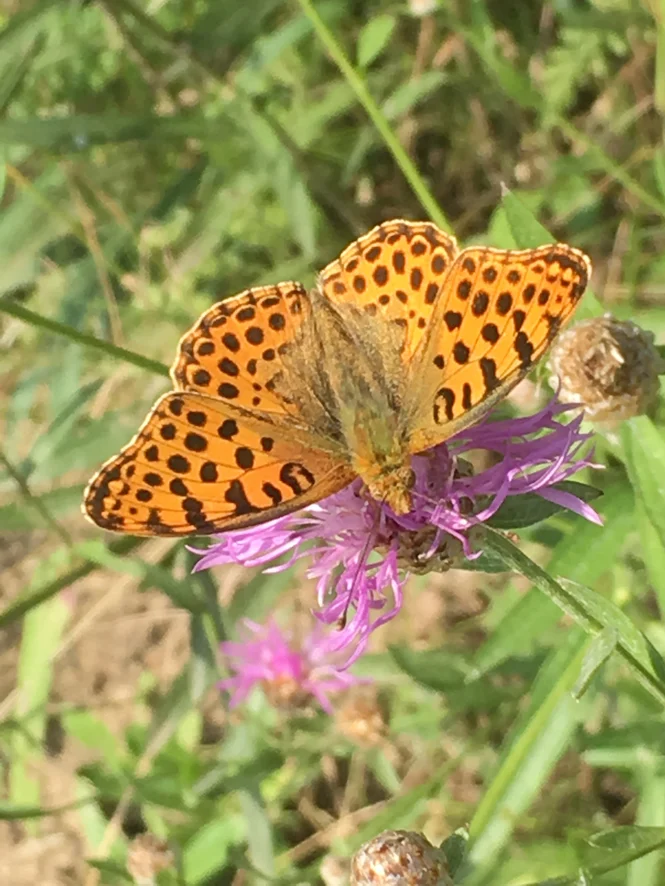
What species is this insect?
Issoria lathonia
